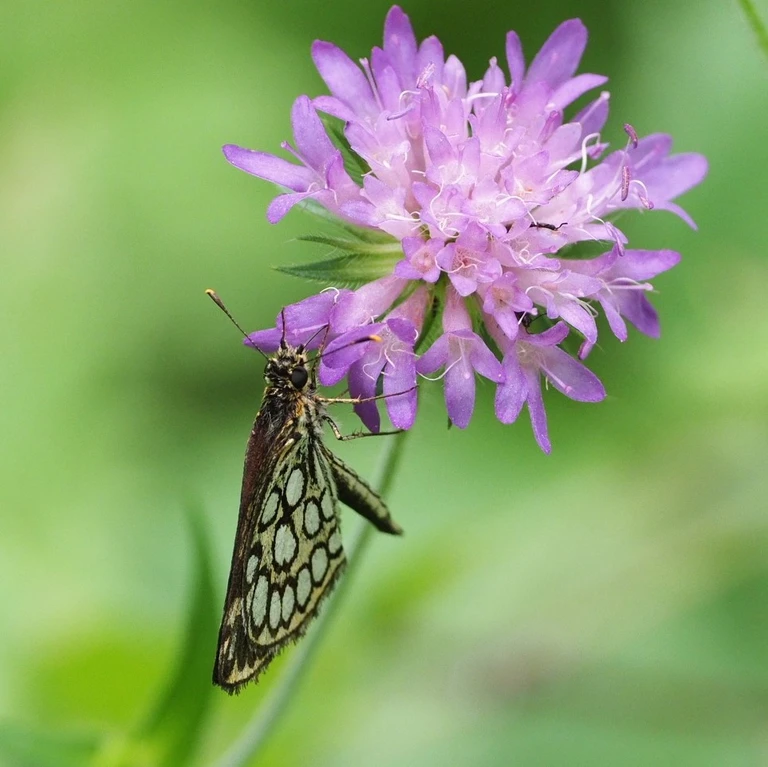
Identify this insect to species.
Heteropterus morpheus
